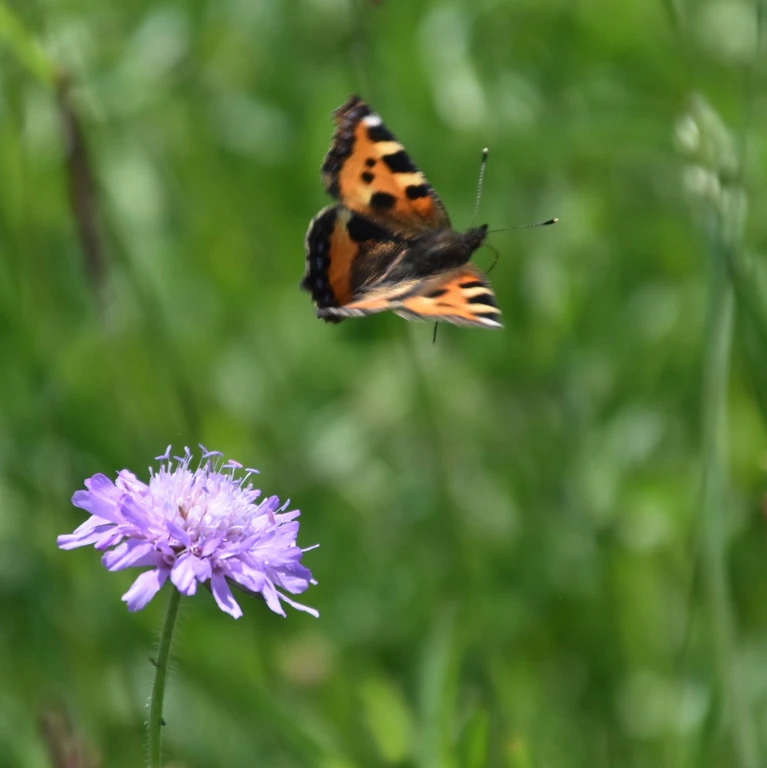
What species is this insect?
Aglais urticae
